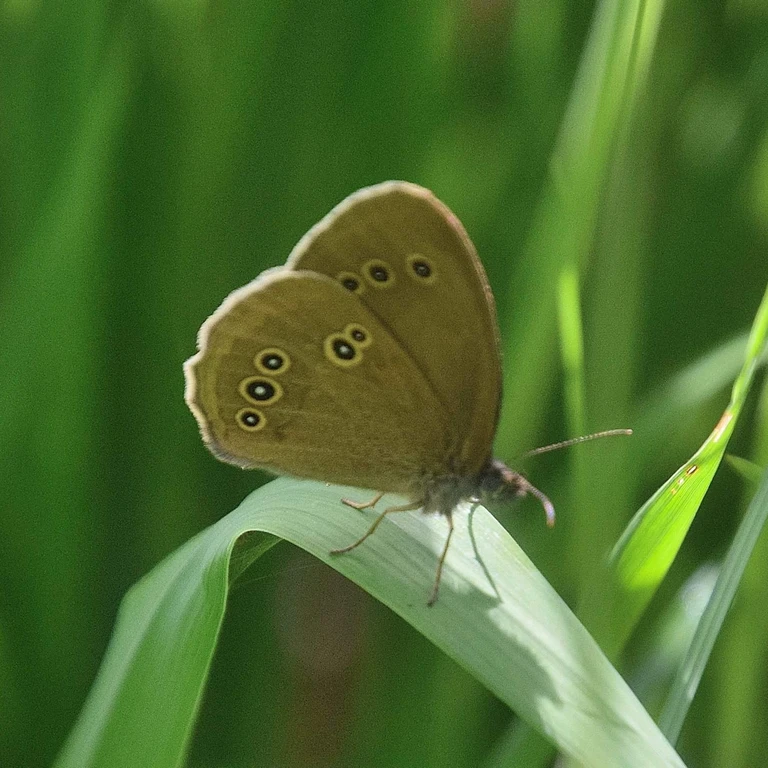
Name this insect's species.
Aphantopus hyperantus
